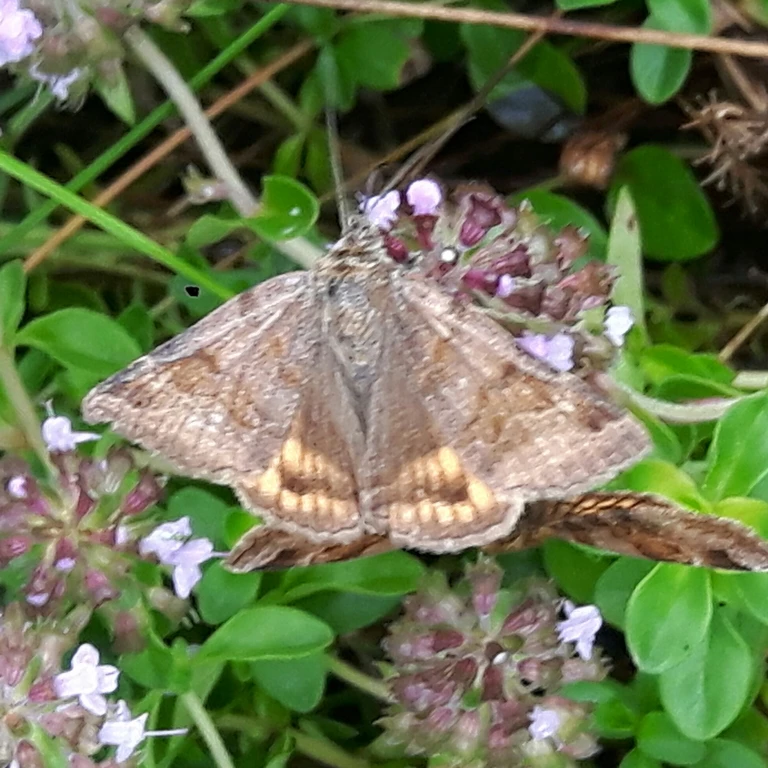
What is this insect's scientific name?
Euclidia glyphica
